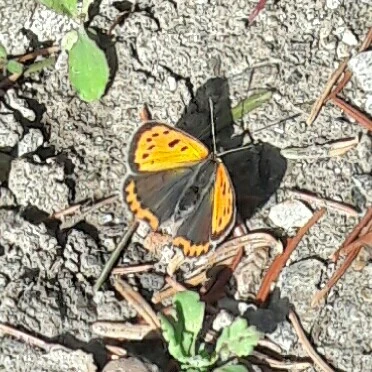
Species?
Lycaena phlaeas
